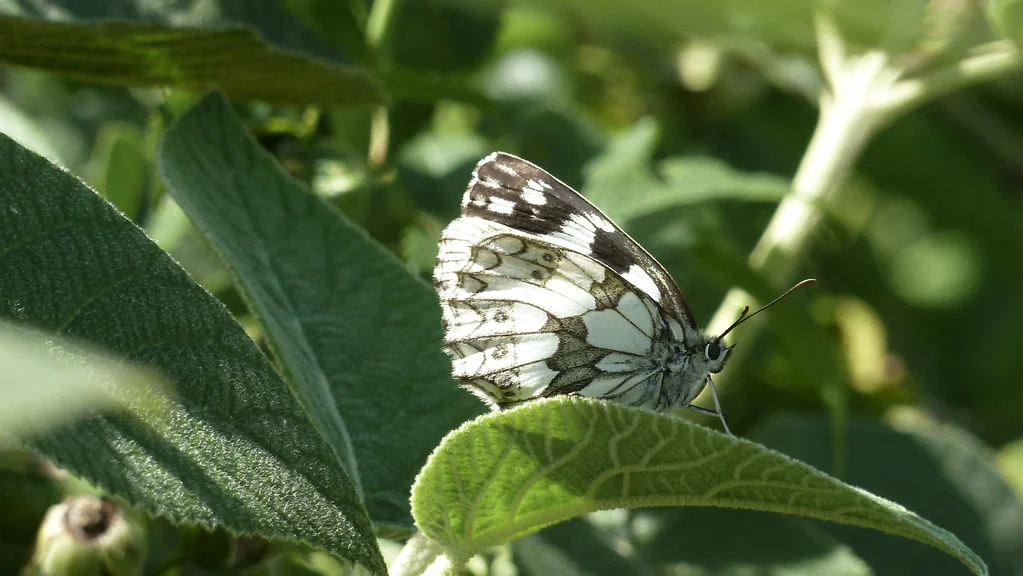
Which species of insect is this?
Melanargia galathea
